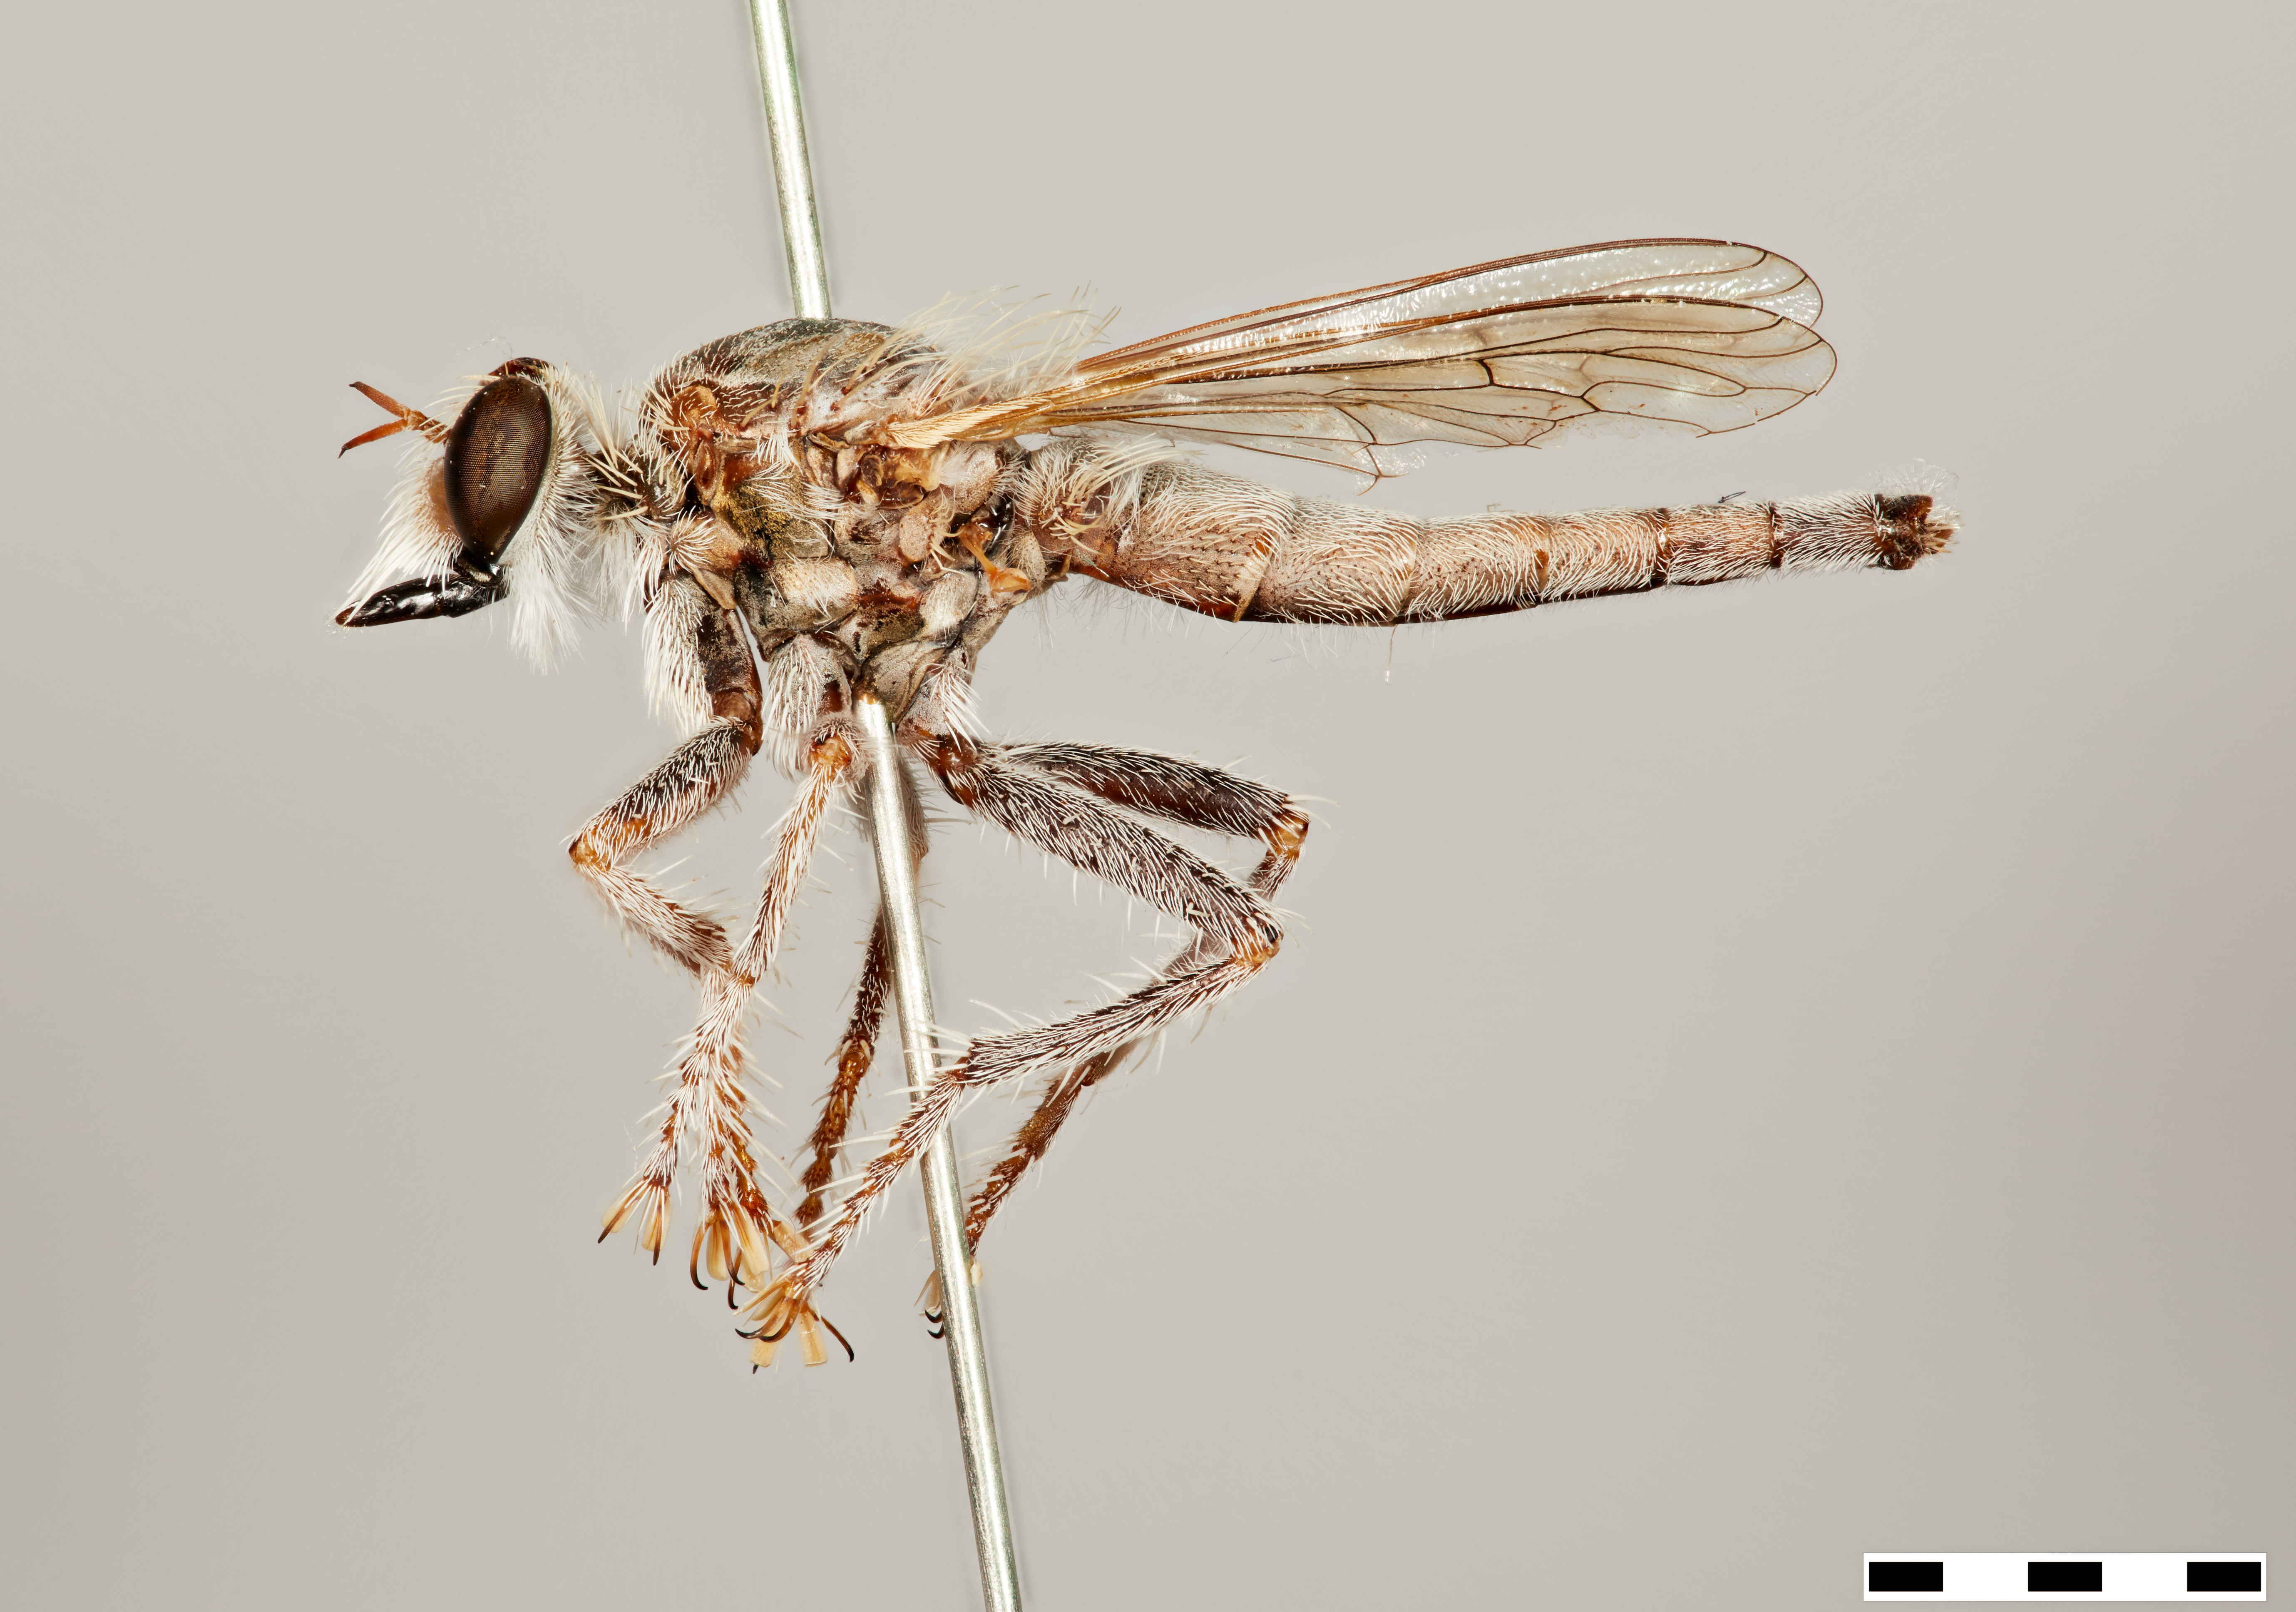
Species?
Anasillomos juergeni
